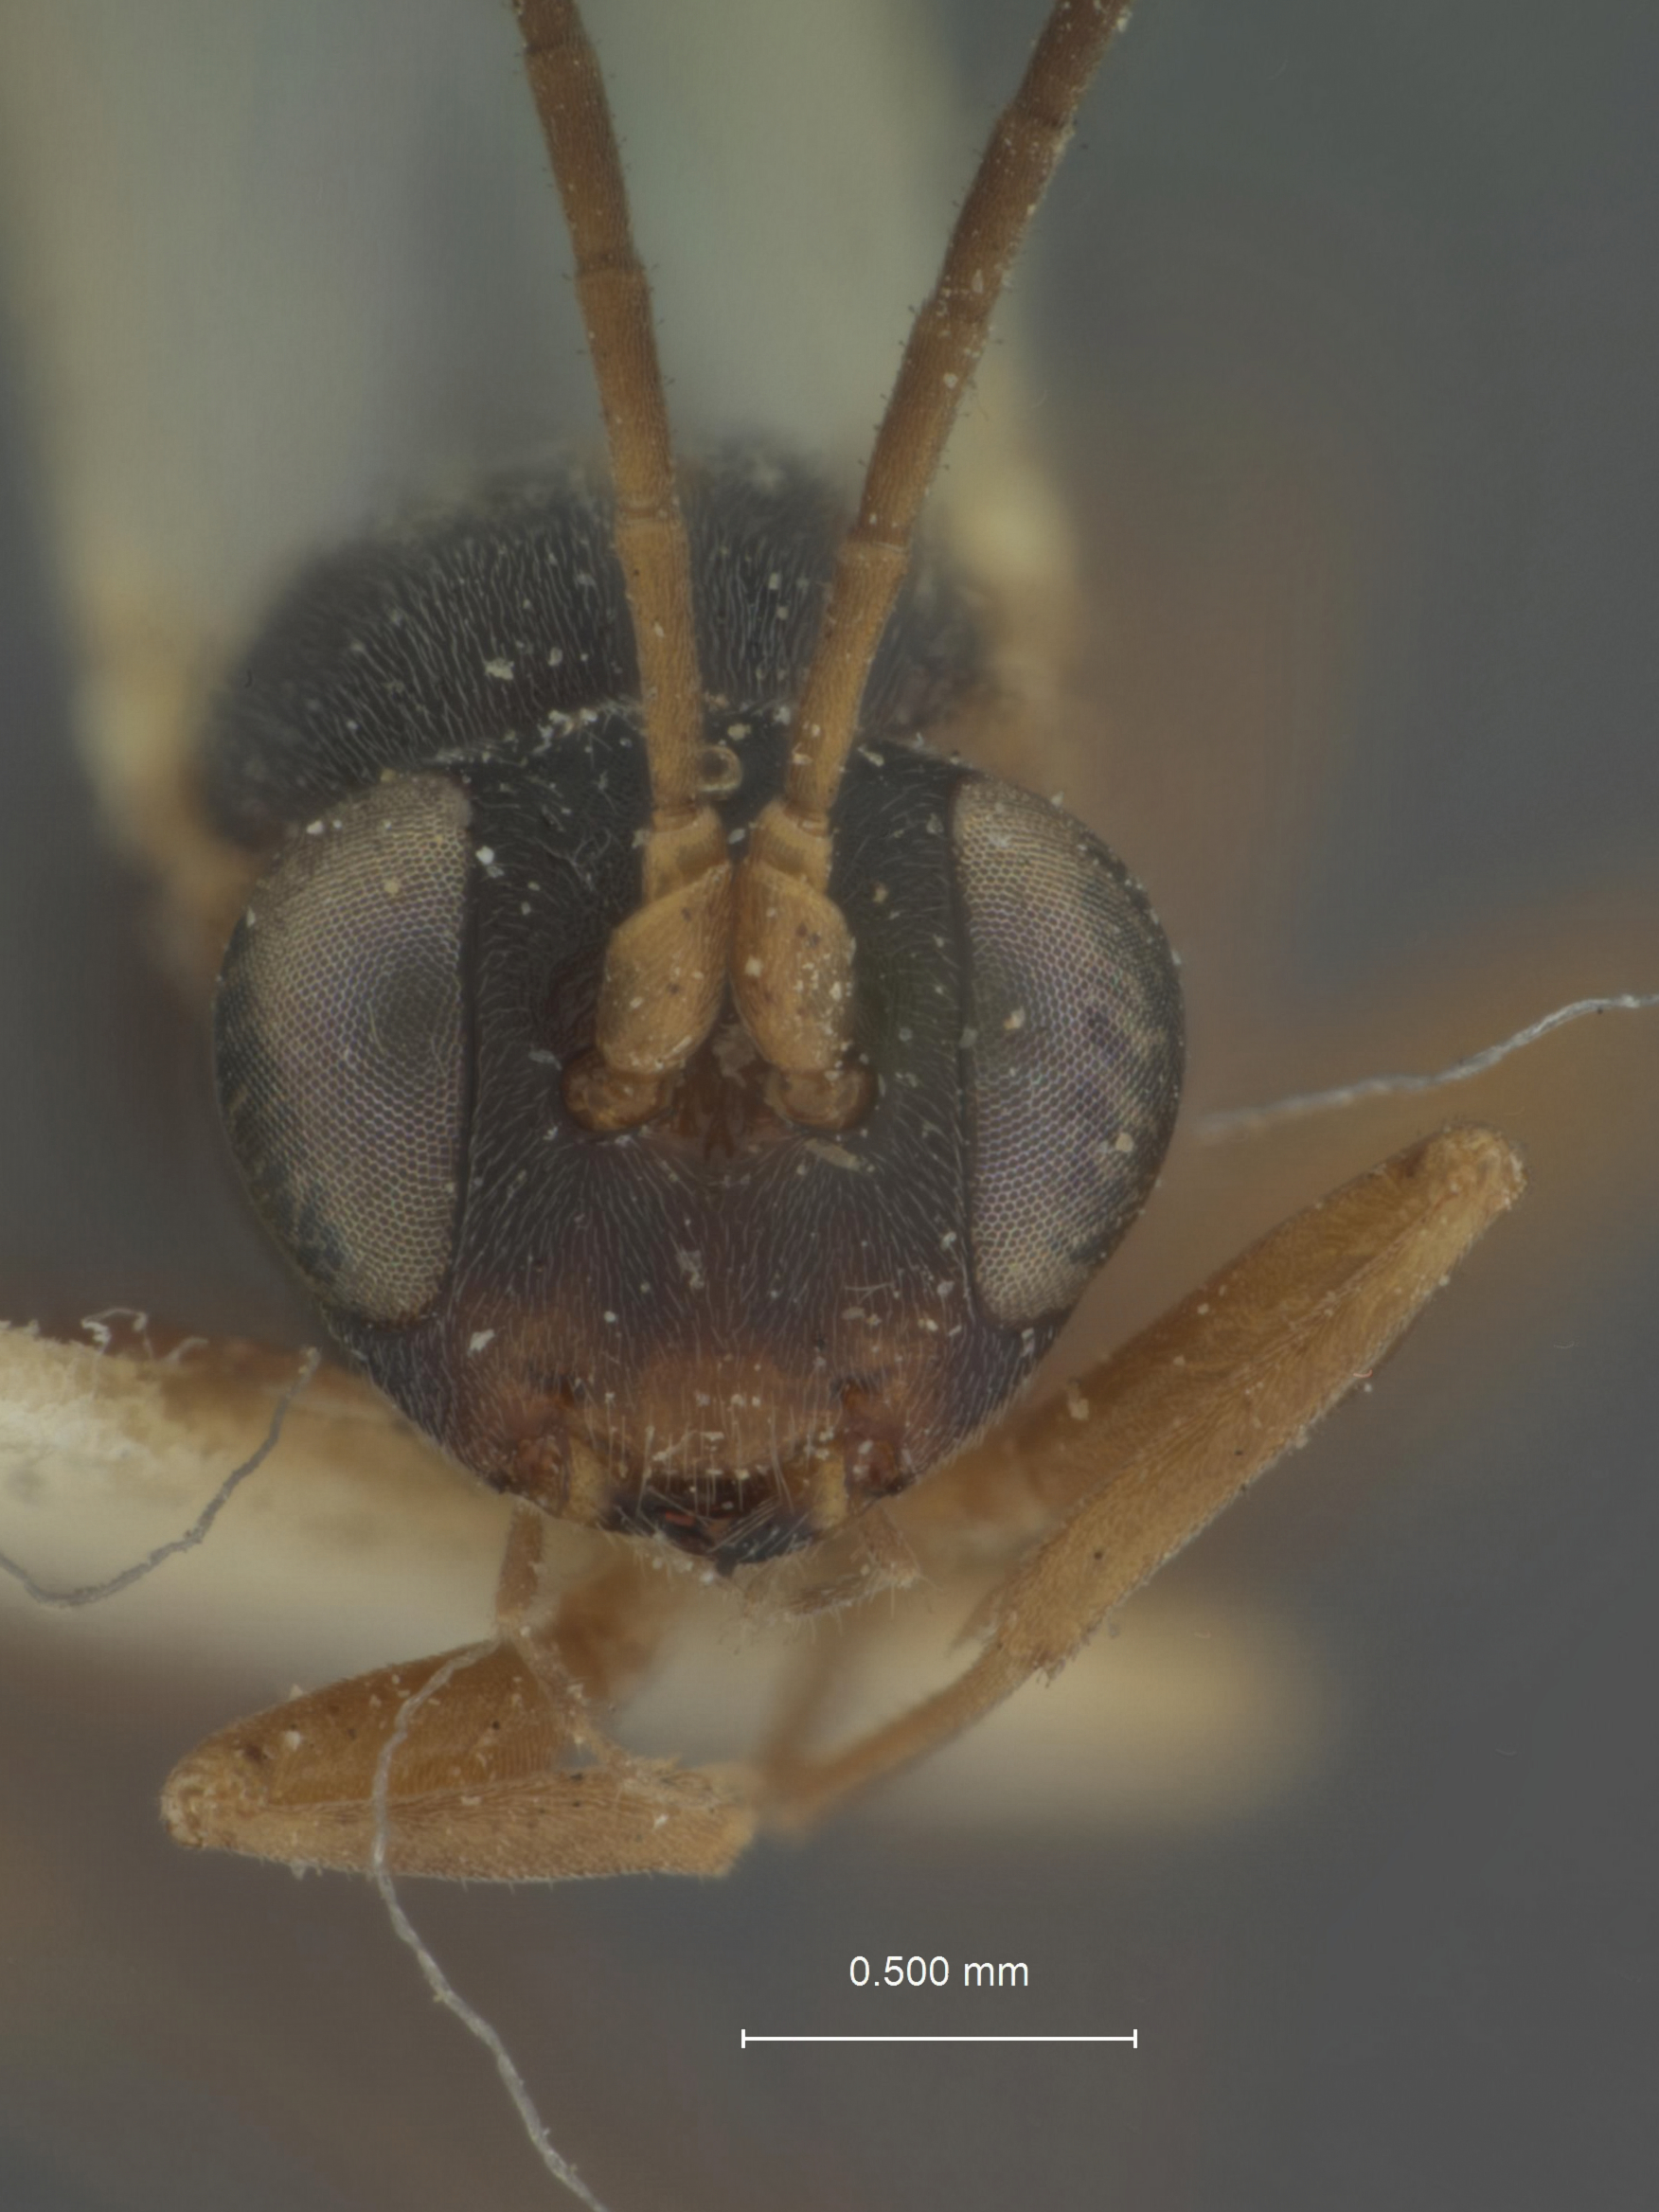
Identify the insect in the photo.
Hemiteles davidsonii
